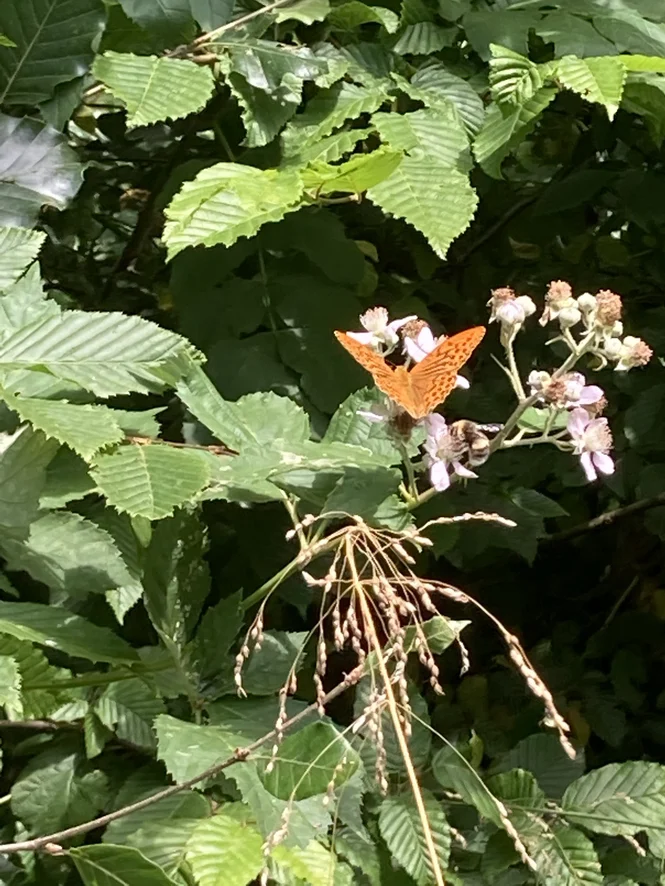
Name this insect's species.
Argynnis paphia
